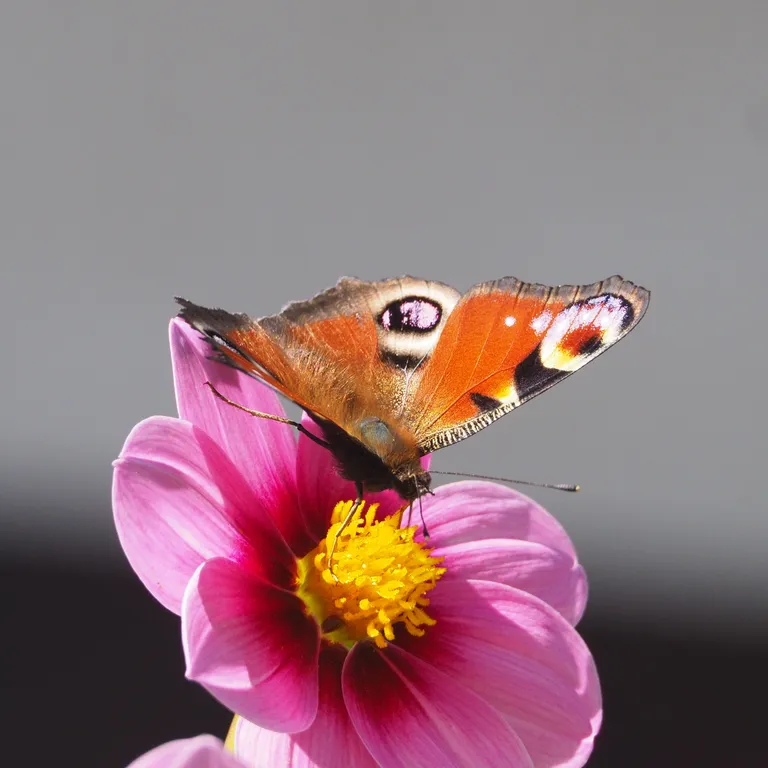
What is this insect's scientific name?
Aglais io
